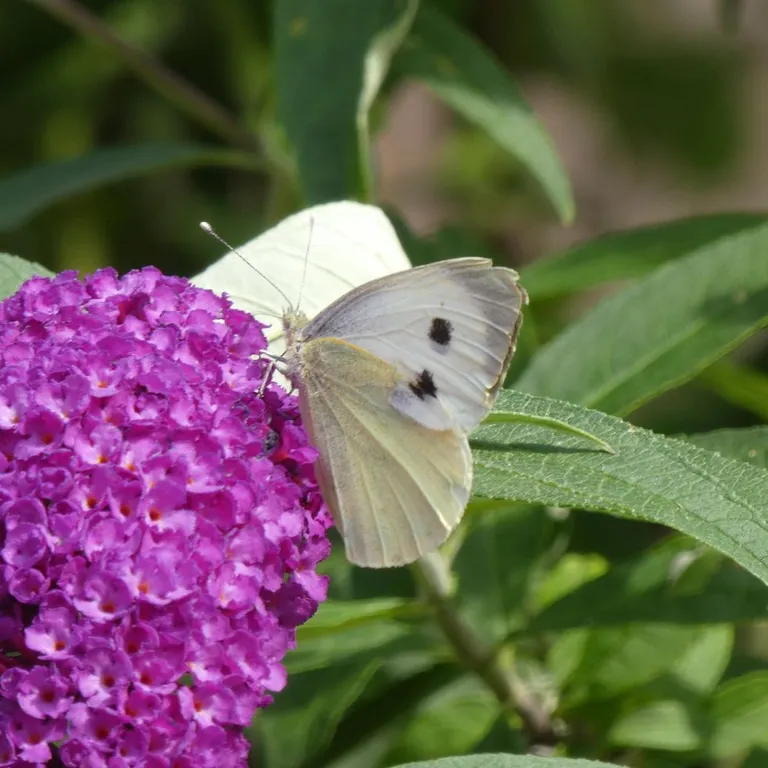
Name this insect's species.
Pieris brassicae
